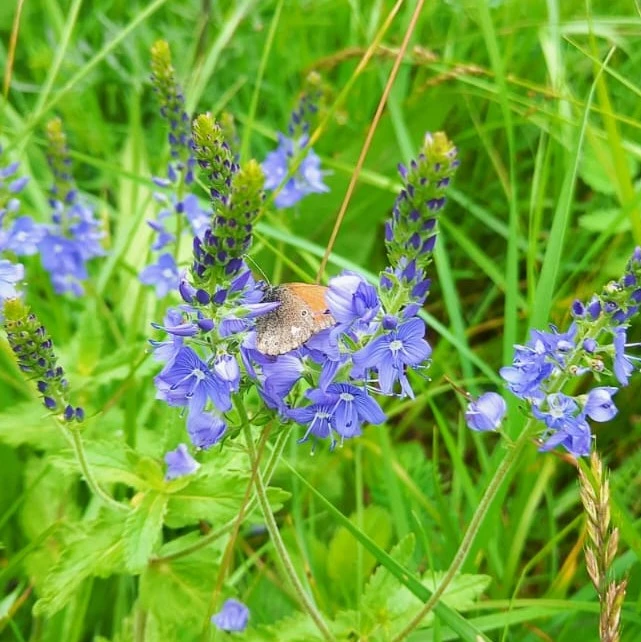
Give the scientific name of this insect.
Coenonympha glycerion (also Coenonympha iphis)
